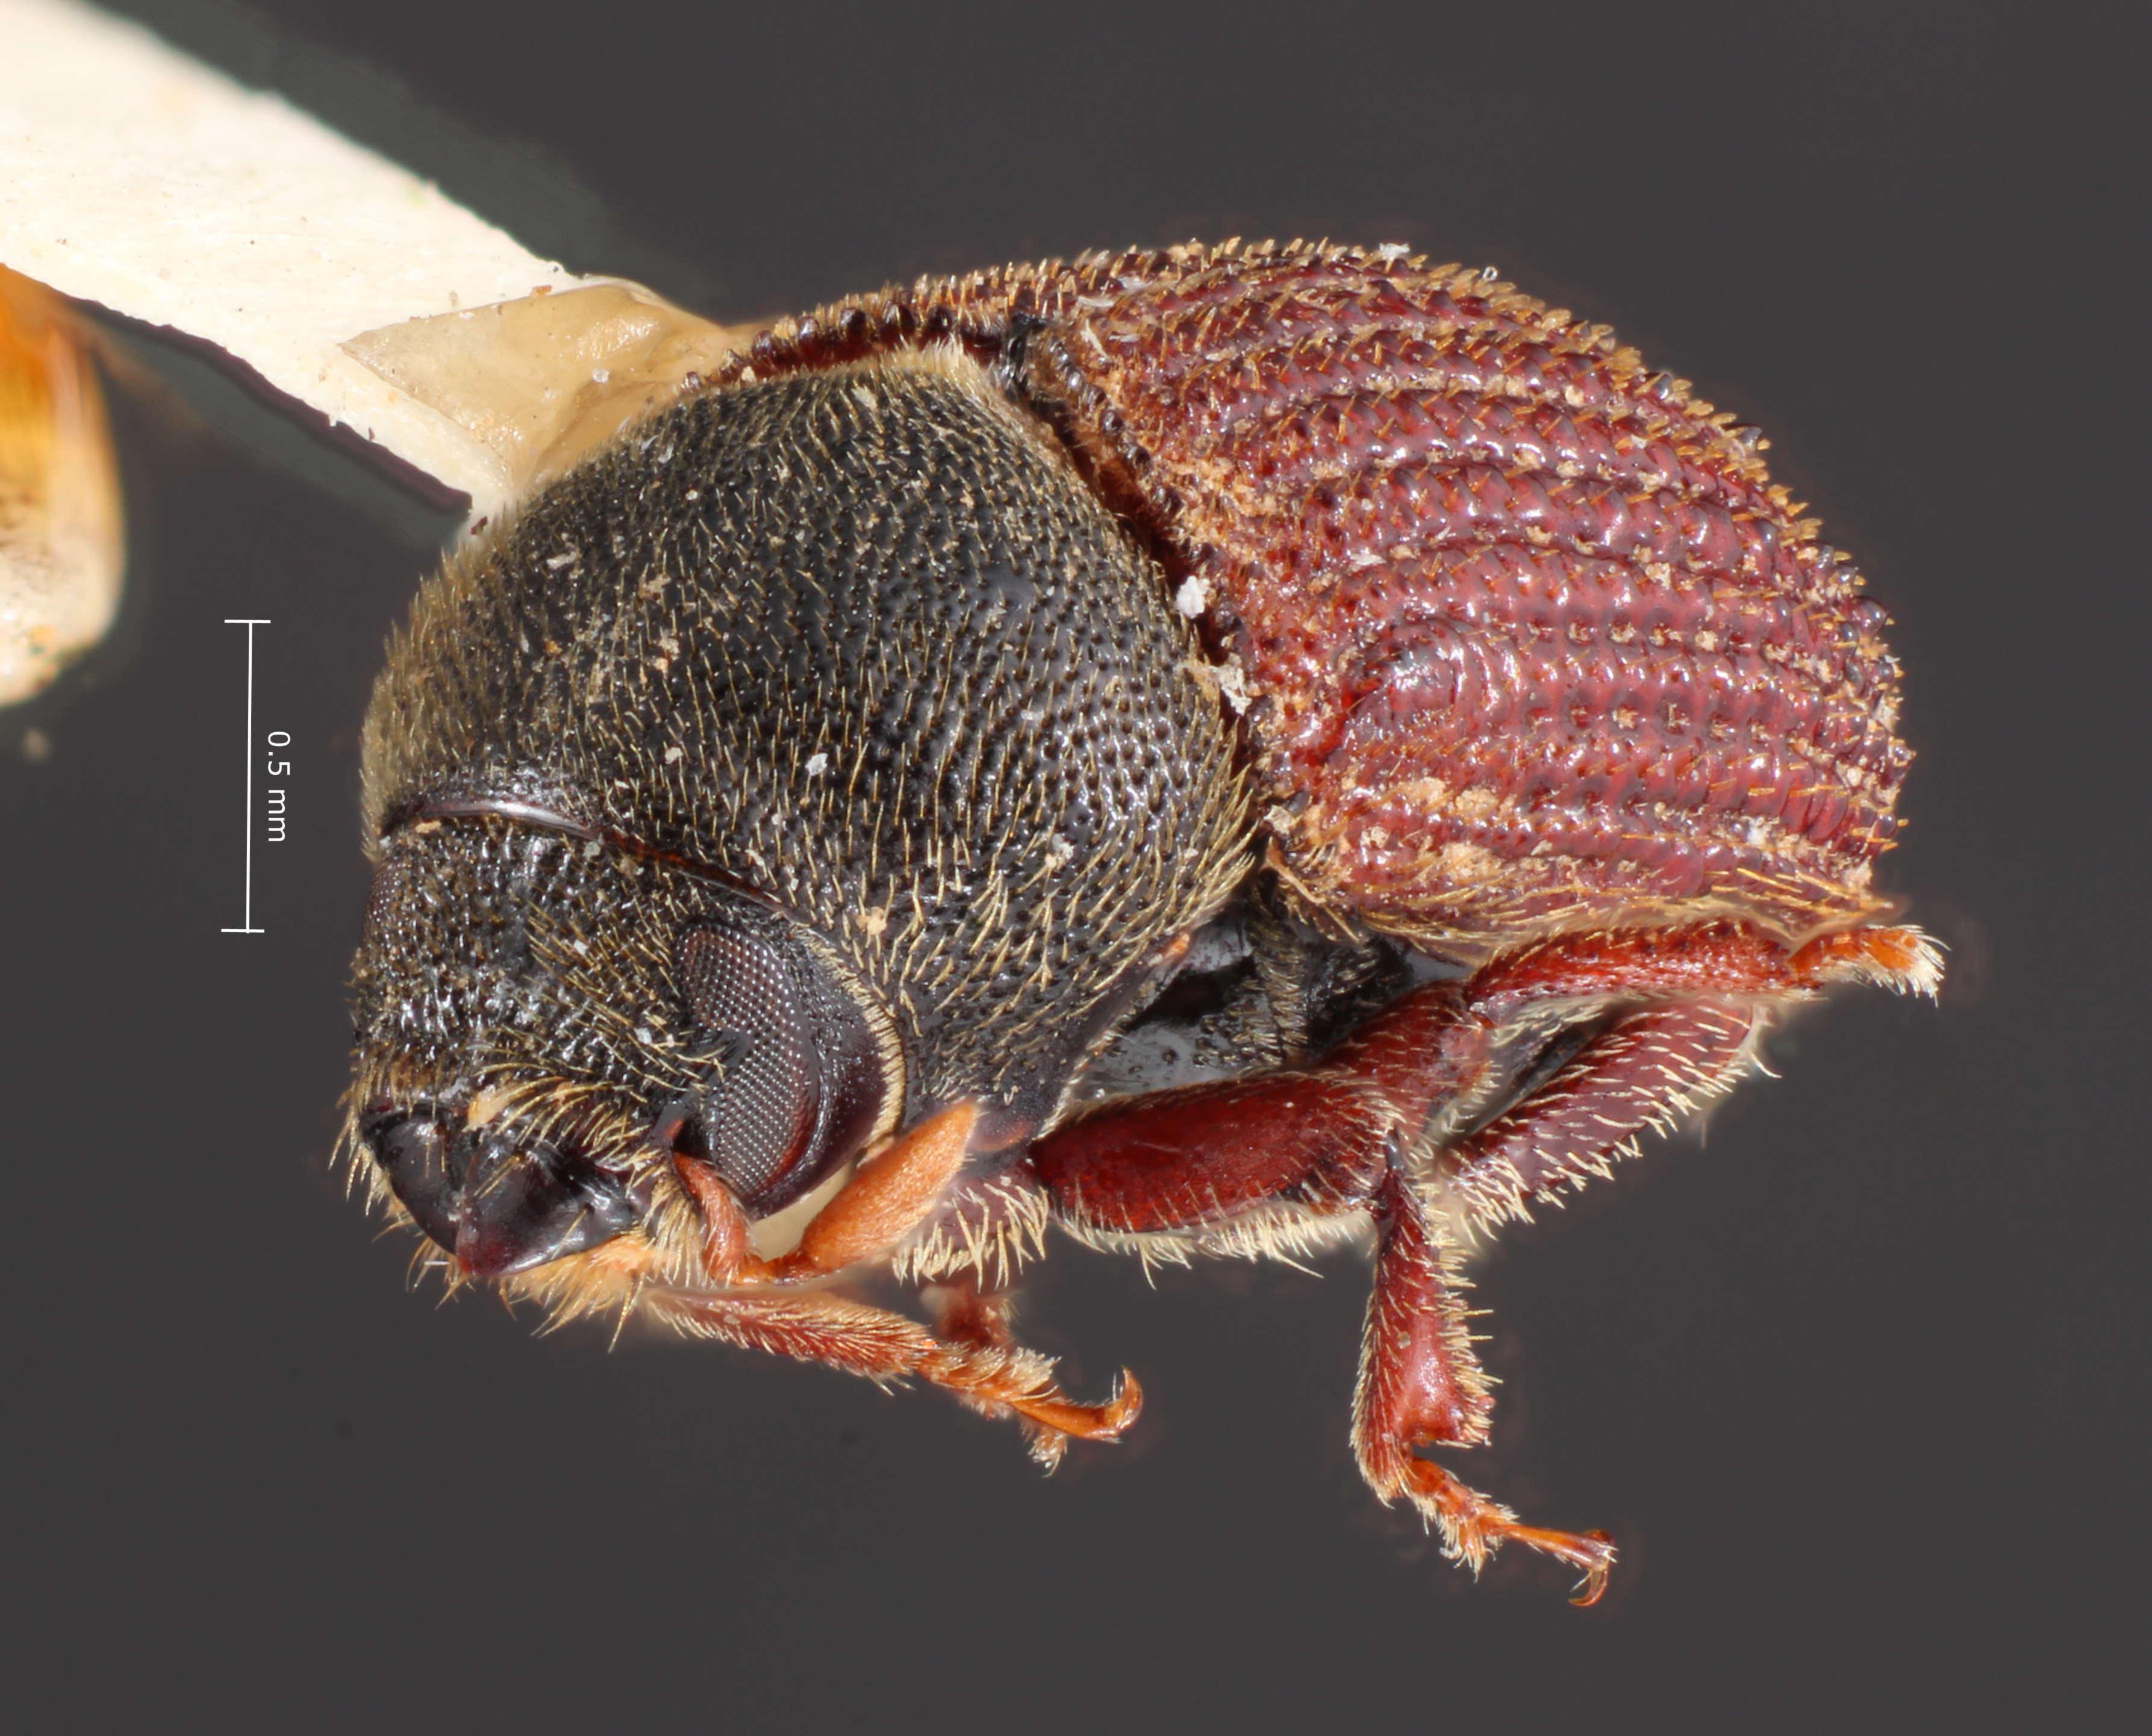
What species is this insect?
Phloeosinus deleoni
